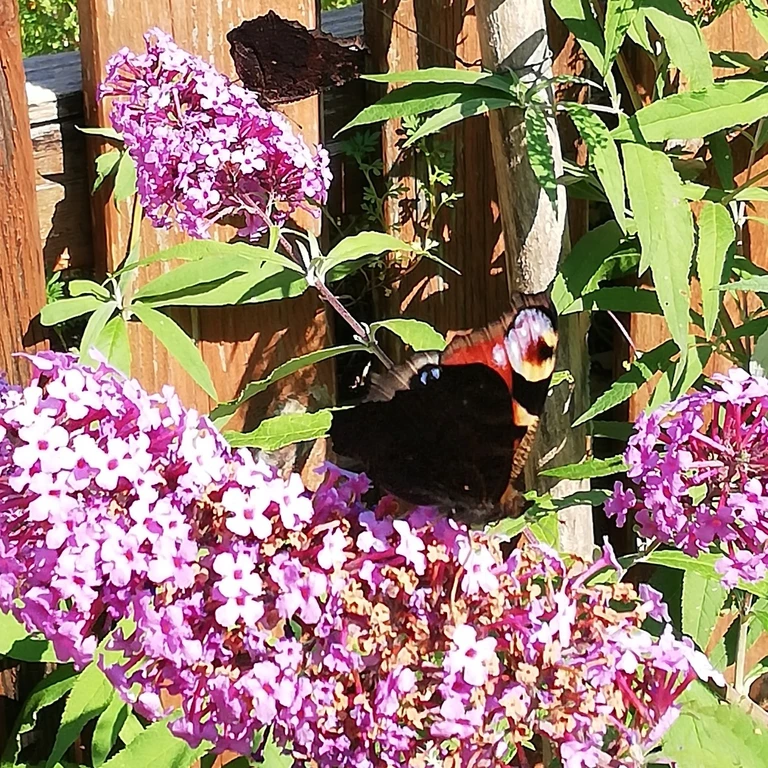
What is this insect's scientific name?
Aglais io
